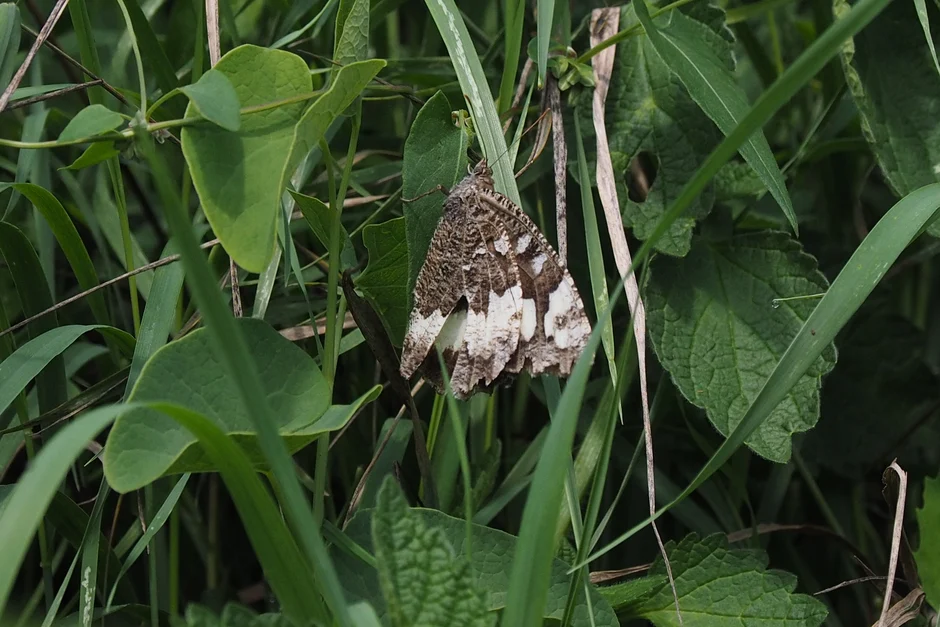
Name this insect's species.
Brintesia circe
